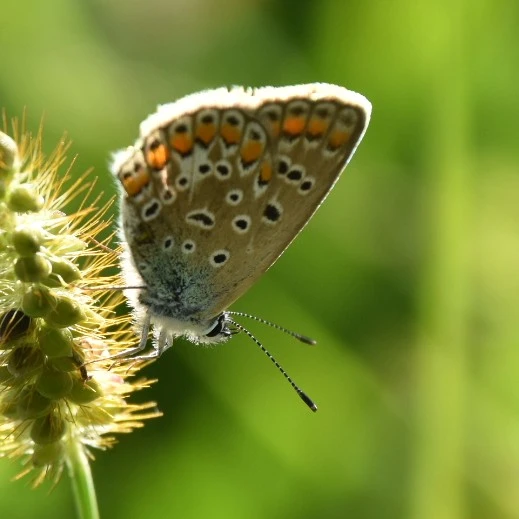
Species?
Polyommatus icarus
